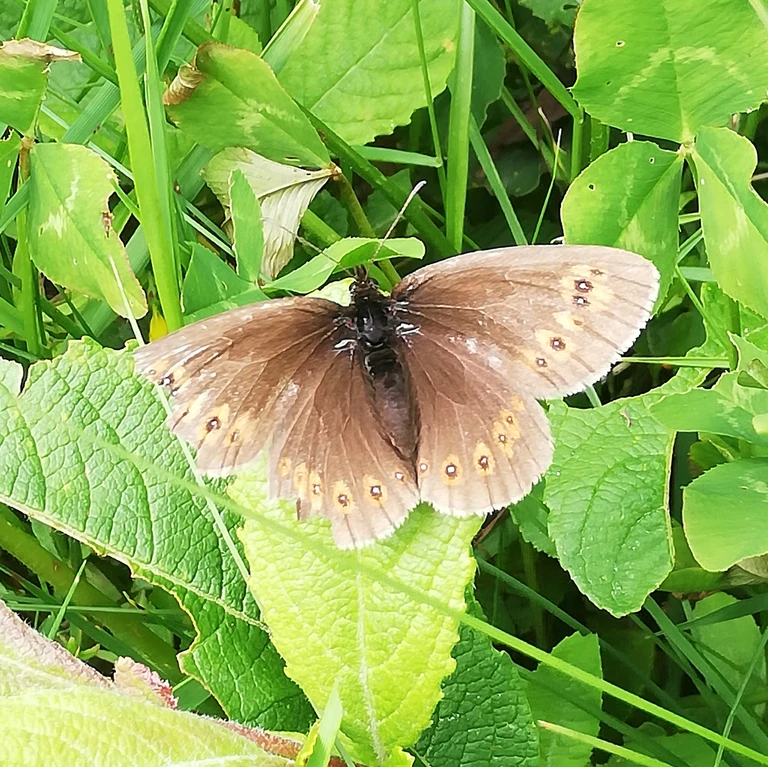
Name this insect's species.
Erebia alberganus
